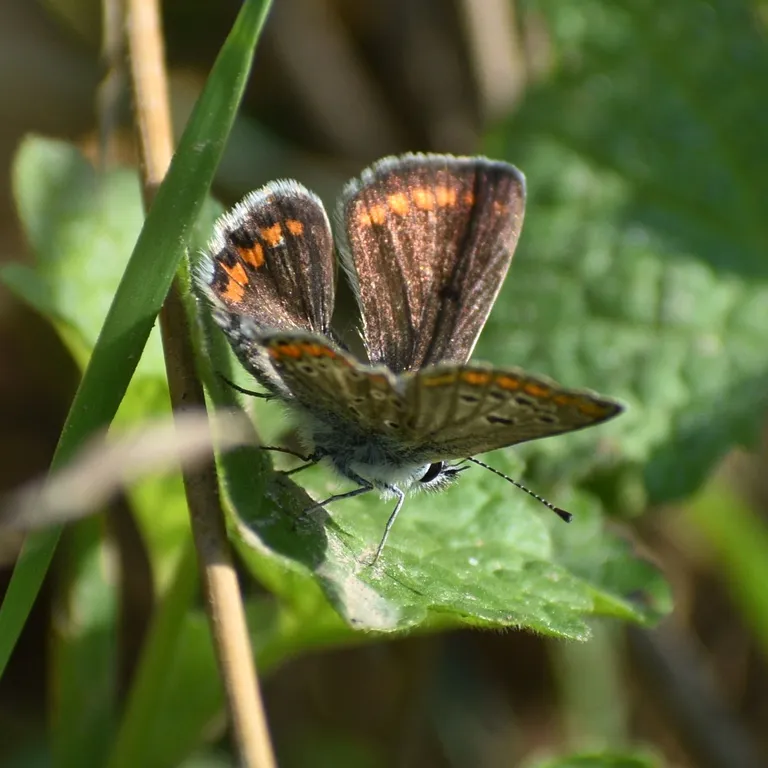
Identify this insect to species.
Aricia agestis/artaxerxes
